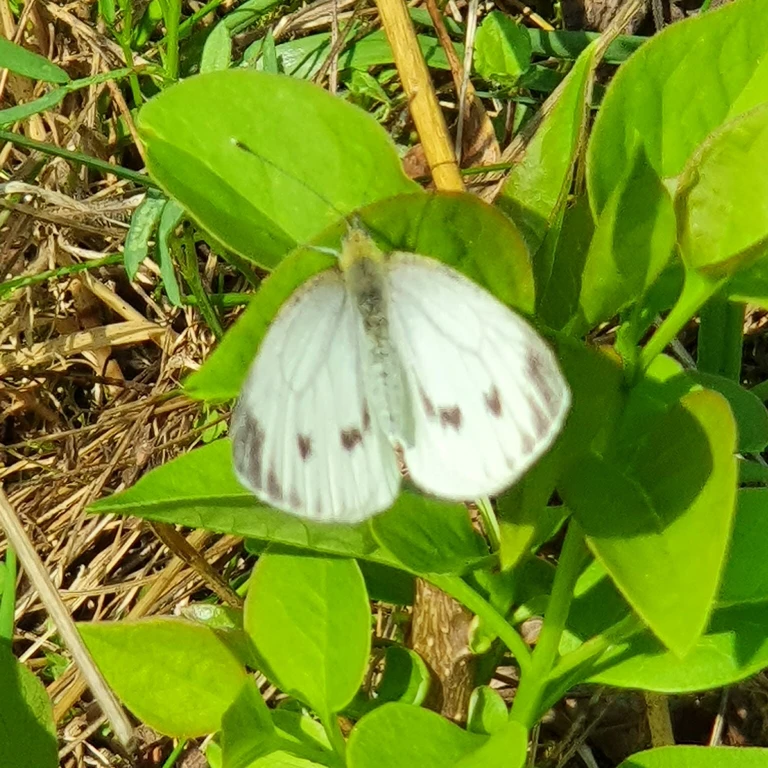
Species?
Pieris napi
